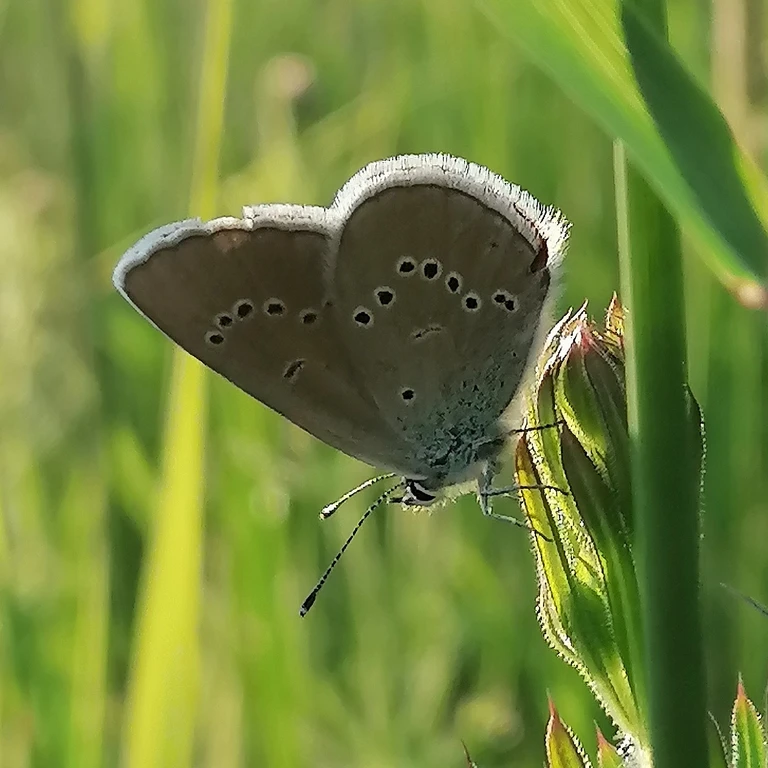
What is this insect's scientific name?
Cyaniris semiargus
